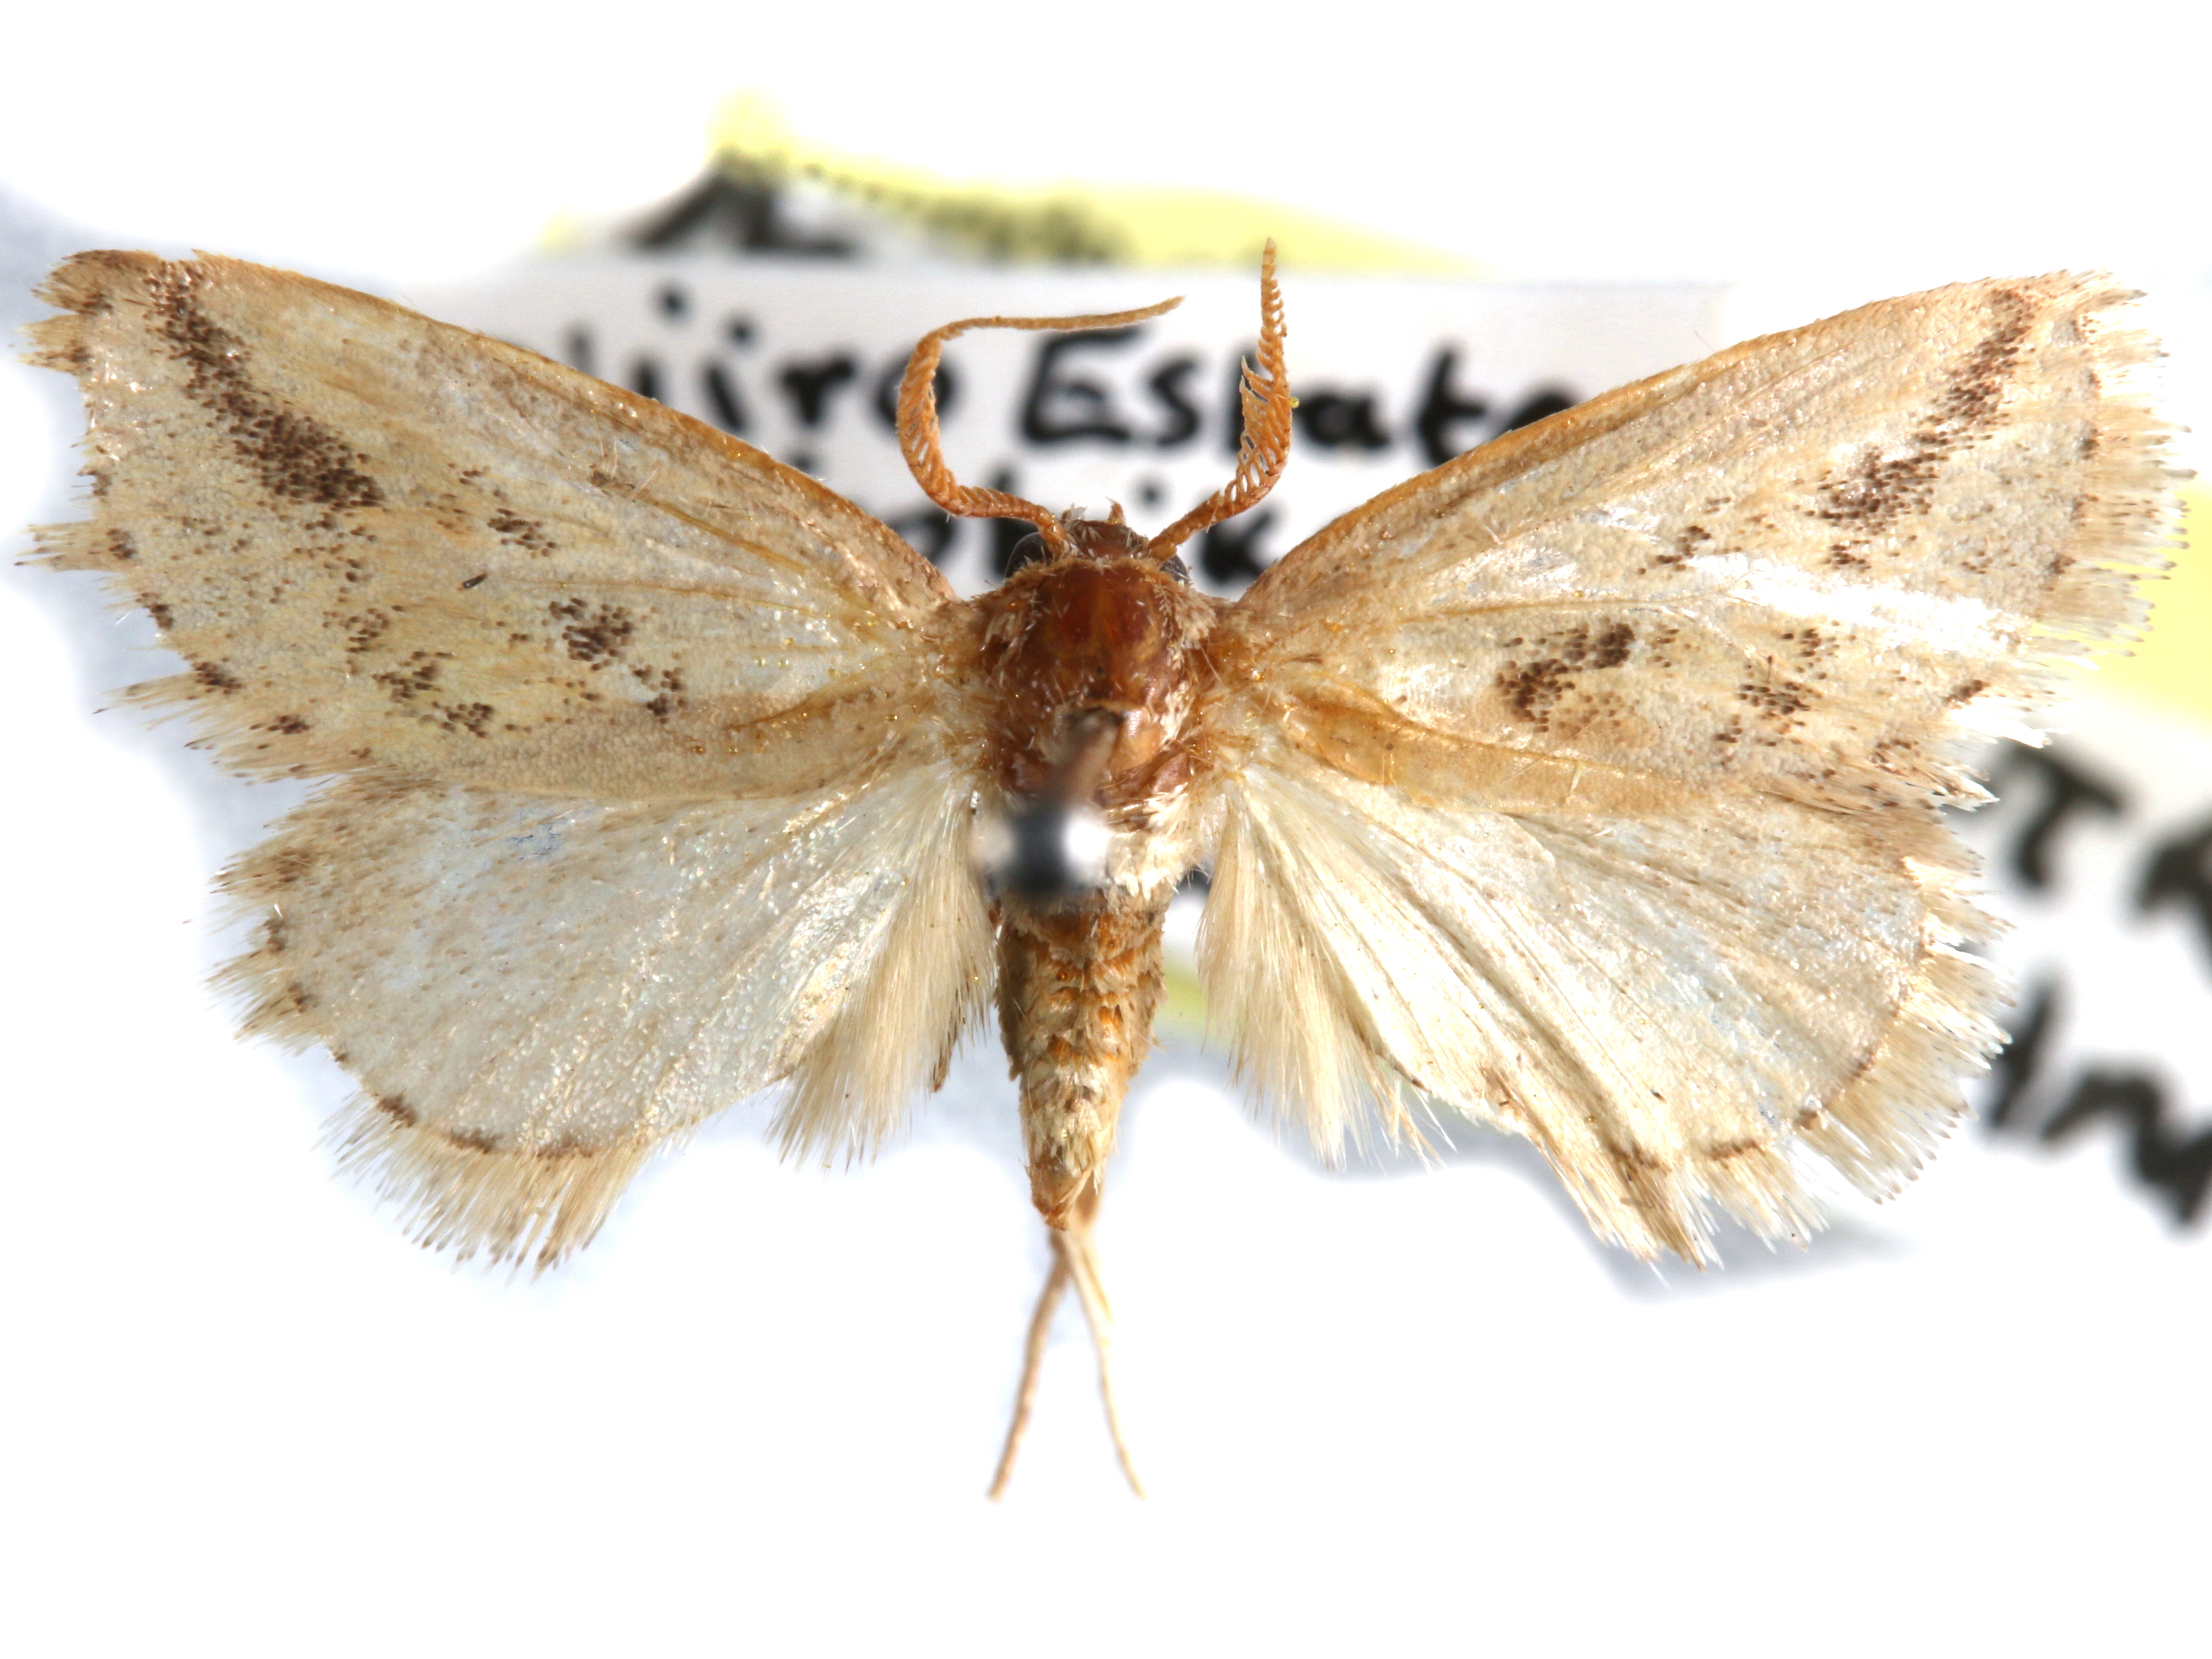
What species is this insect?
Macroplectra albescens
